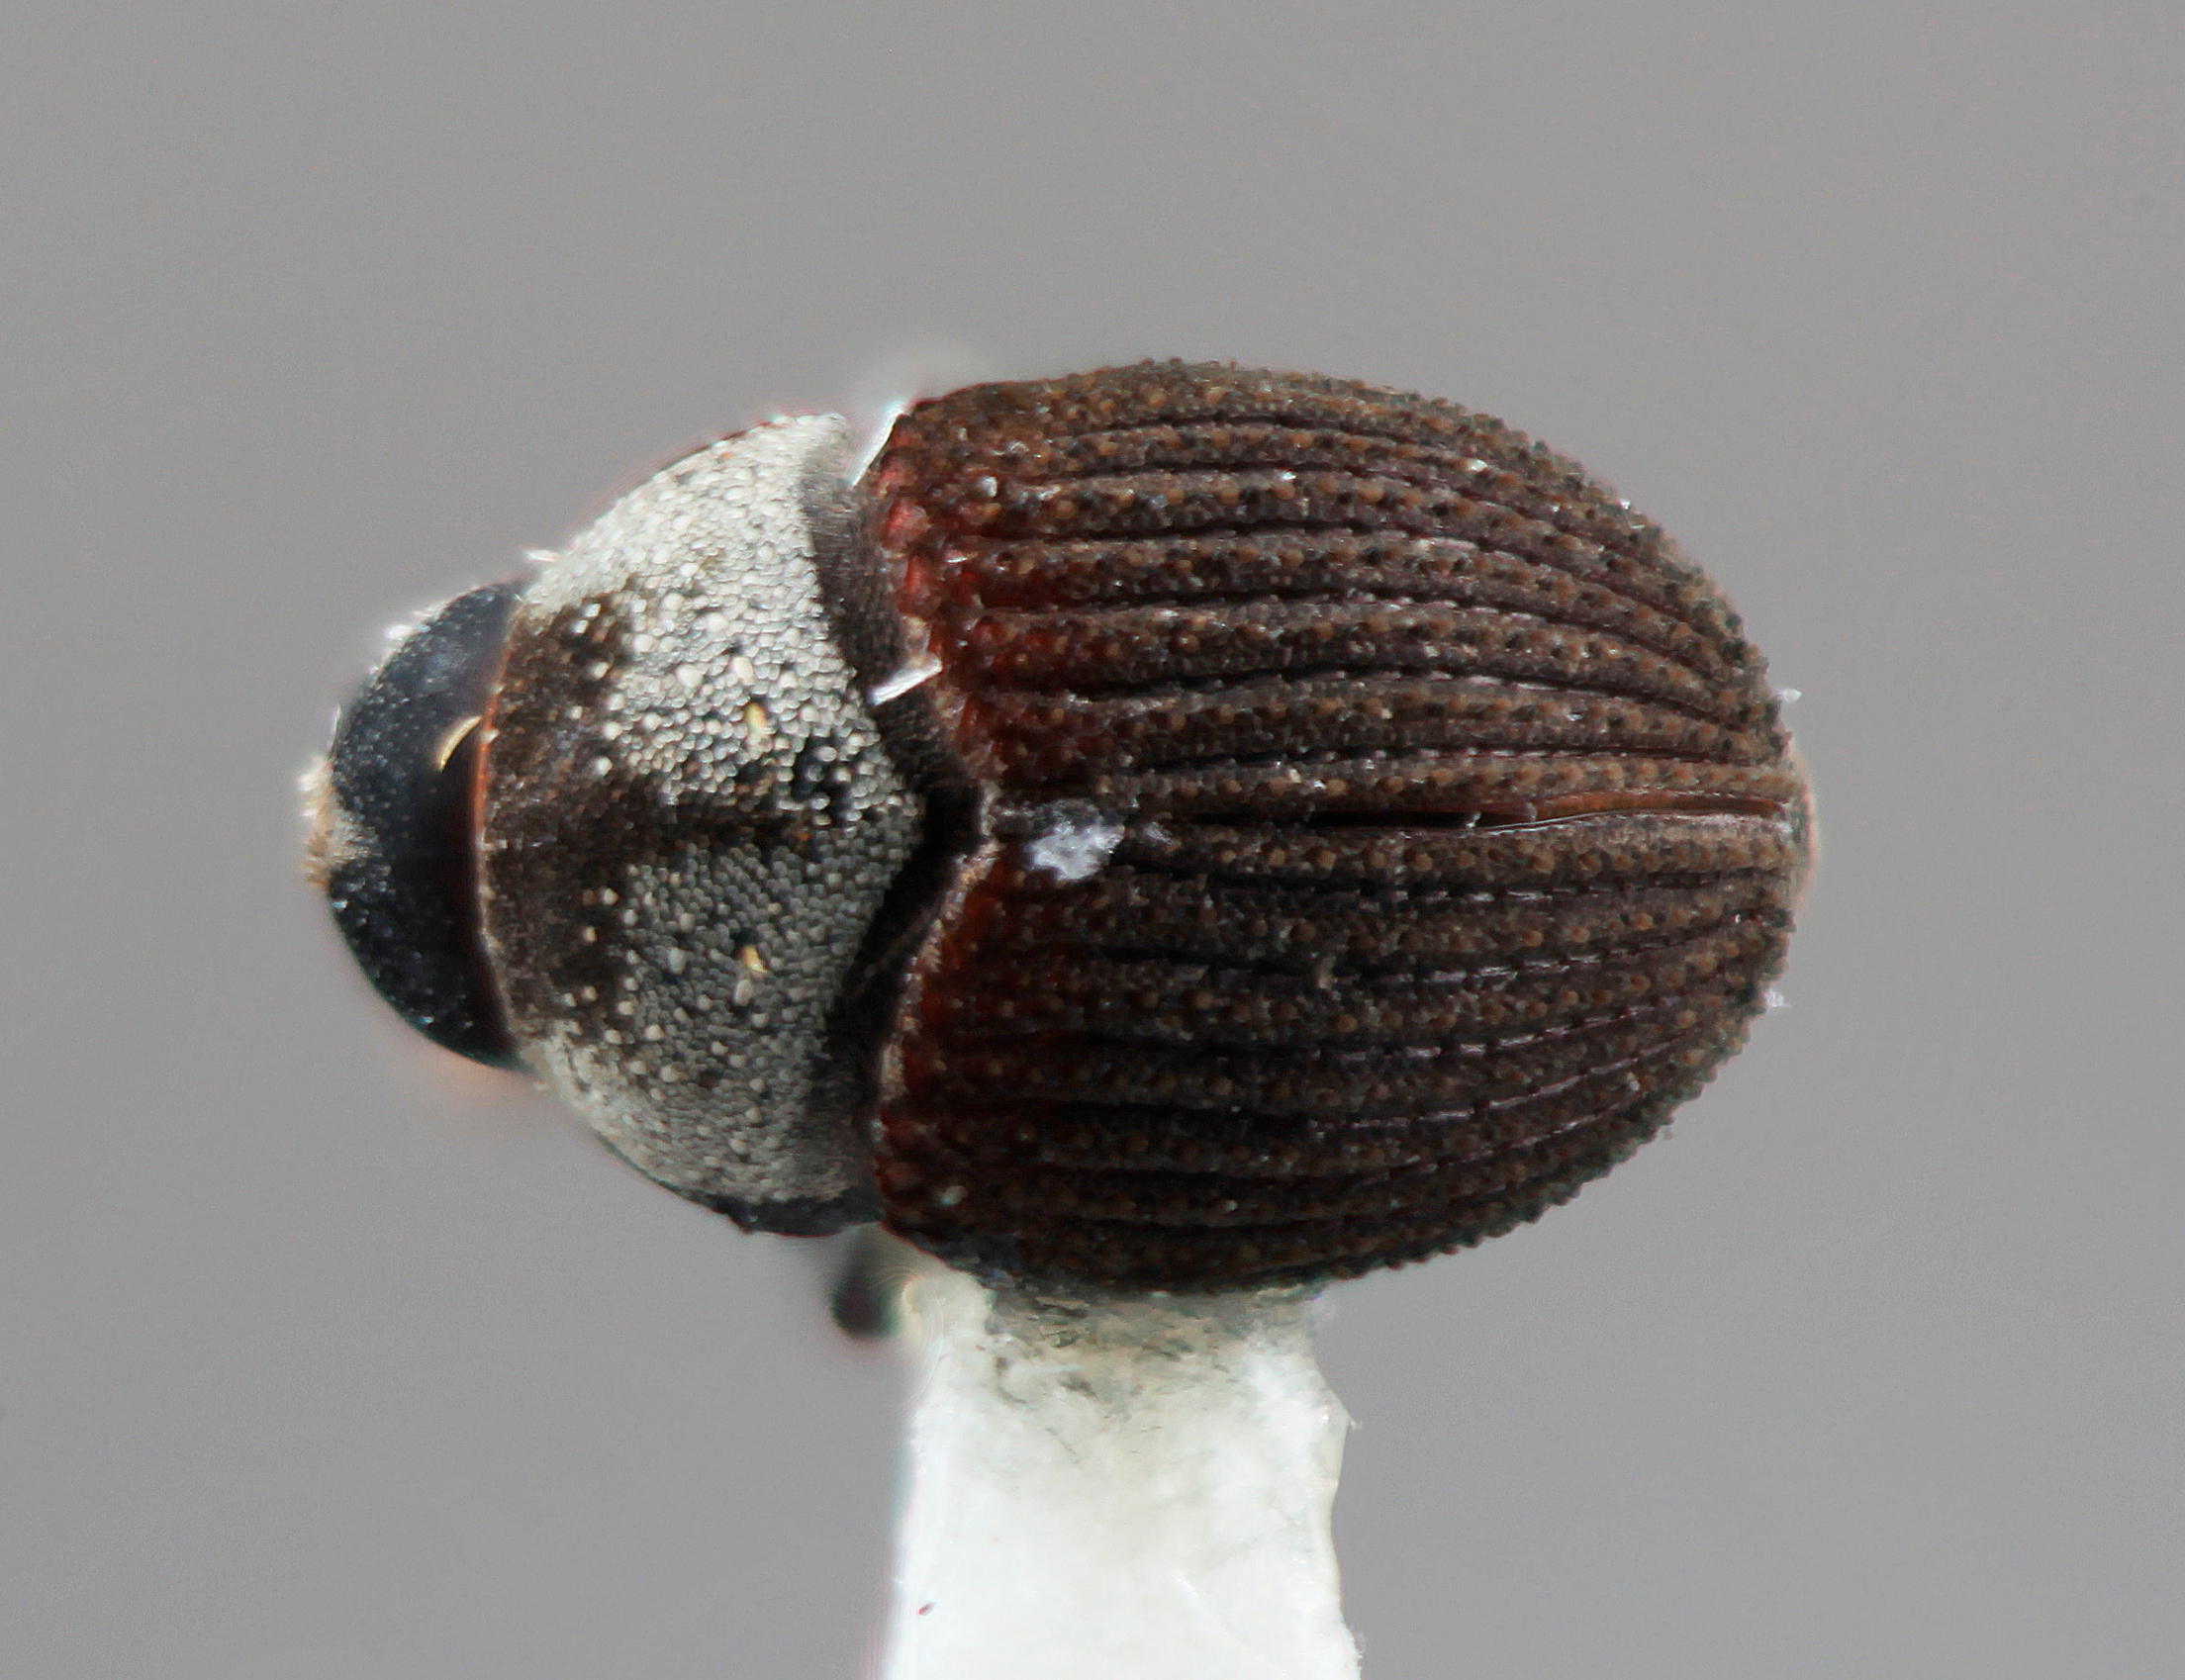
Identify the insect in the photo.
Sphaerotrypes ranasinghei
